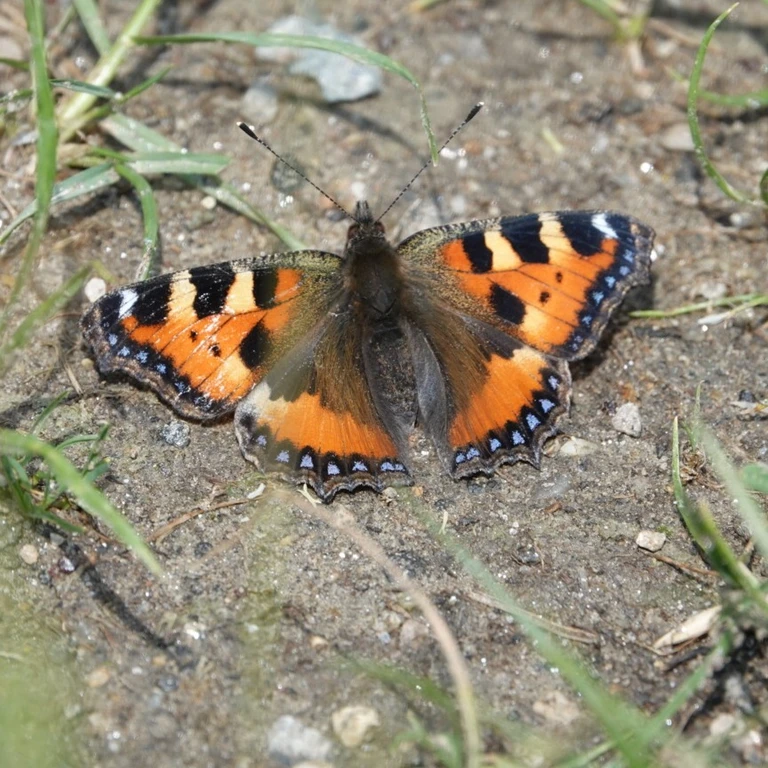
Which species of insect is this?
Aglais urticae
